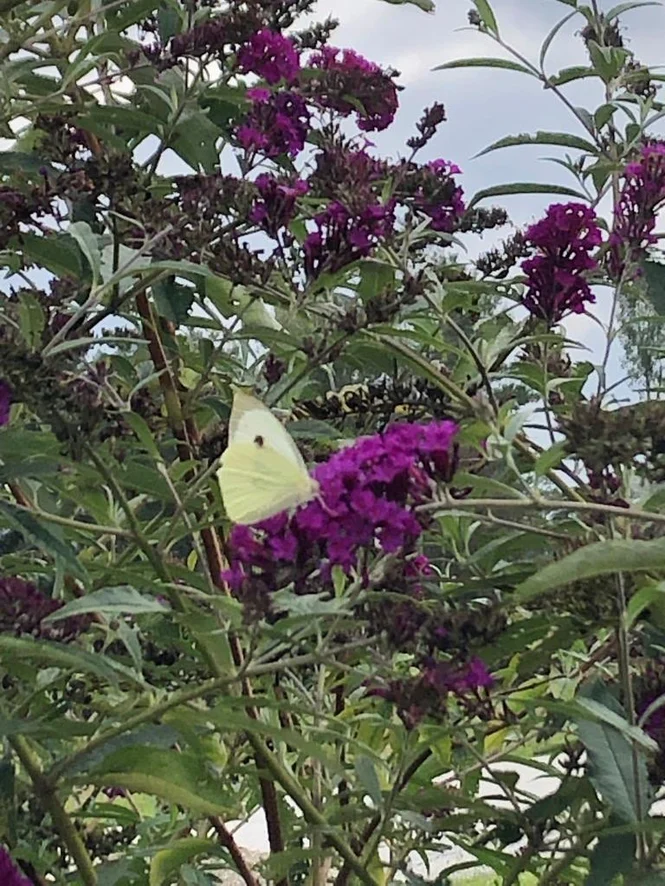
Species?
Pieris brassicae
